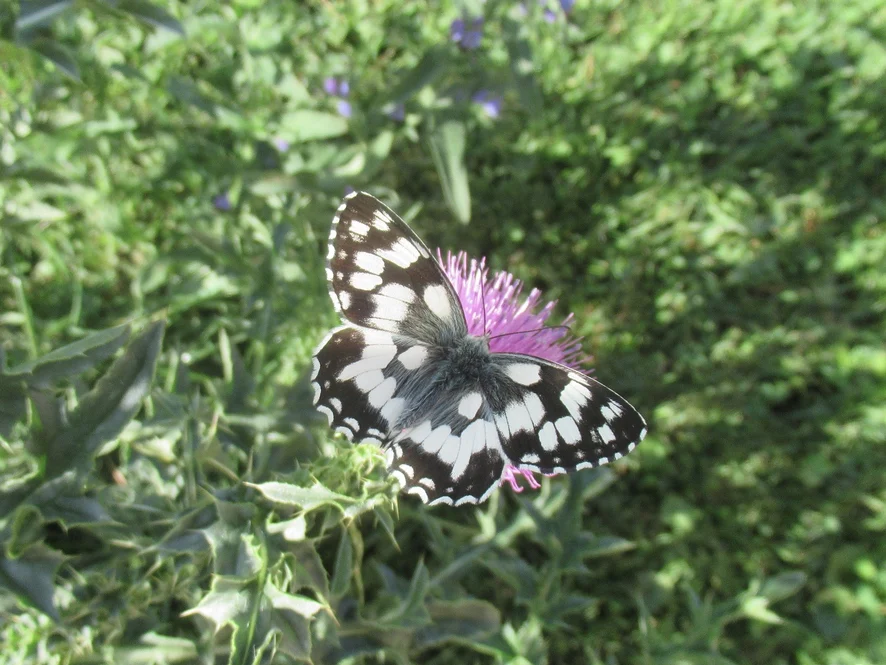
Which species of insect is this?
Melanargia galathea
